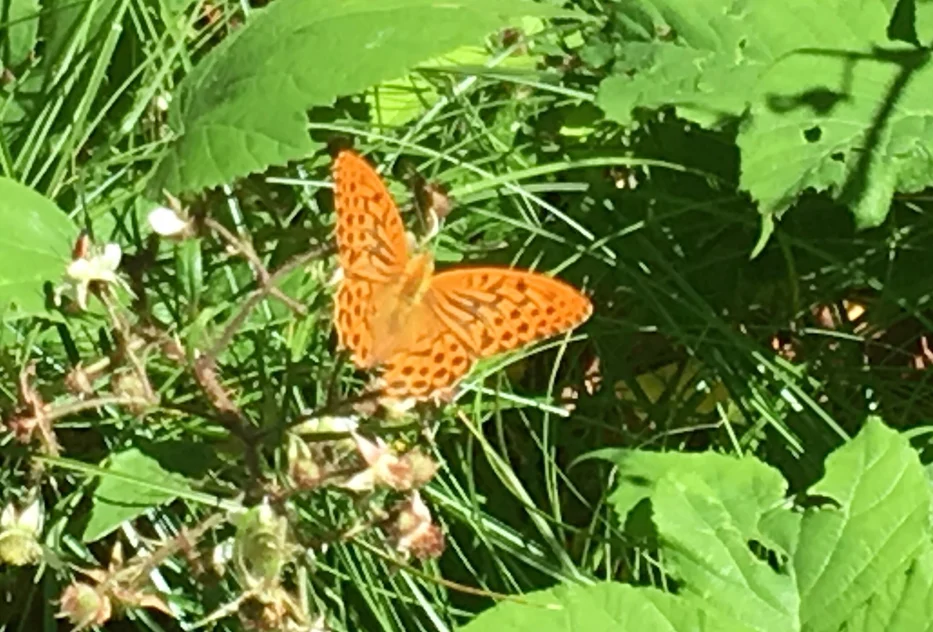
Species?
Argynnis paphia
